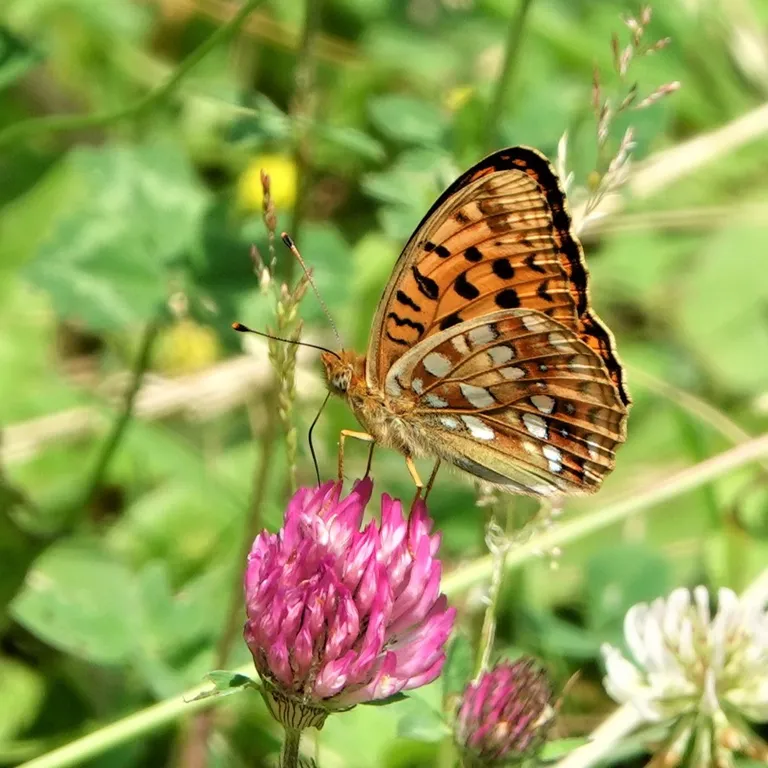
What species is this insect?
Fabriciana adippe
